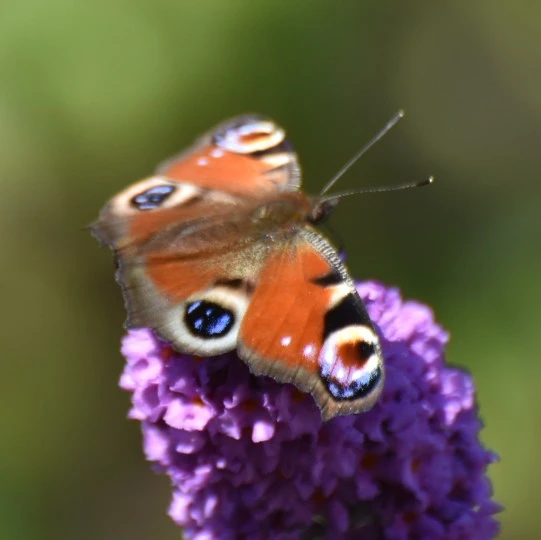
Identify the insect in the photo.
Aglais io
